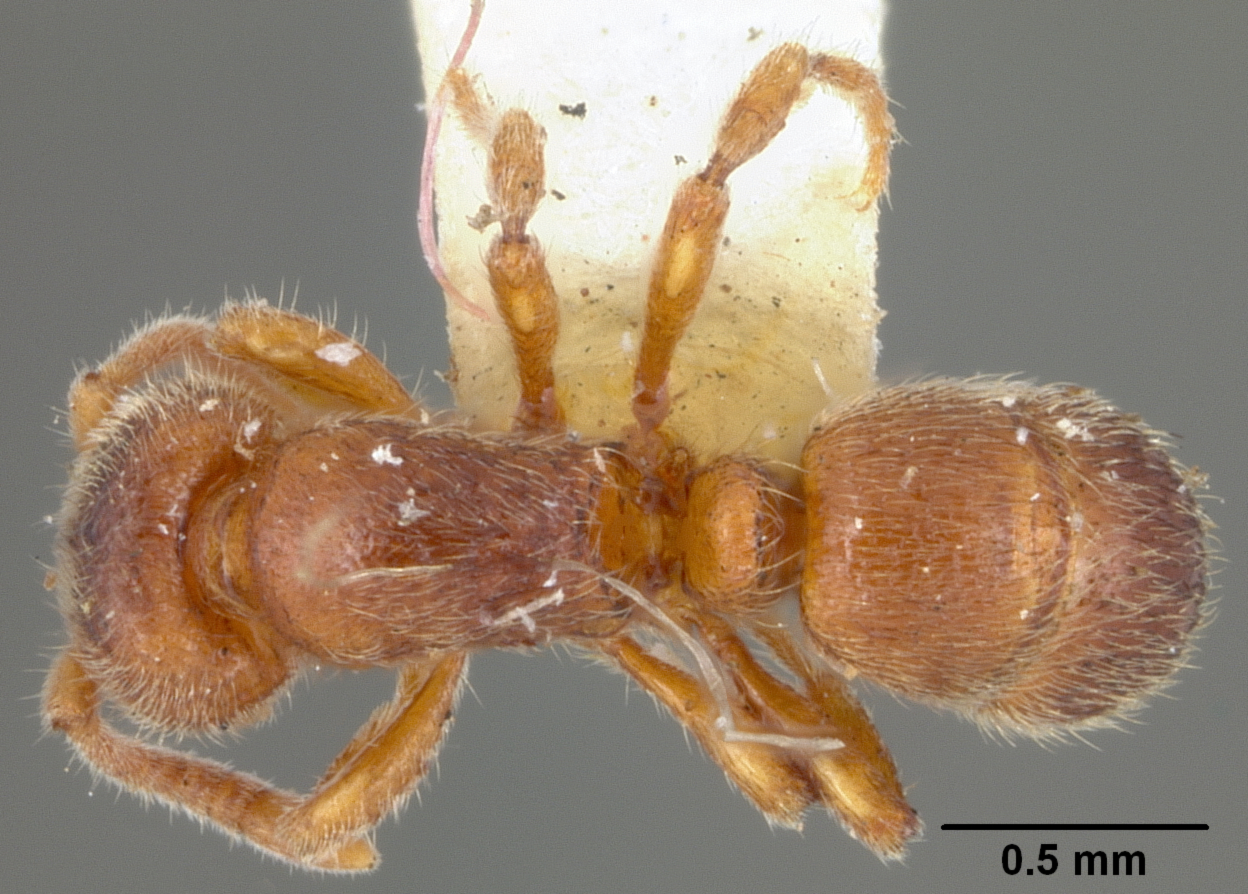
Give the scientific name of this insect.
Proceratium crassicorne
